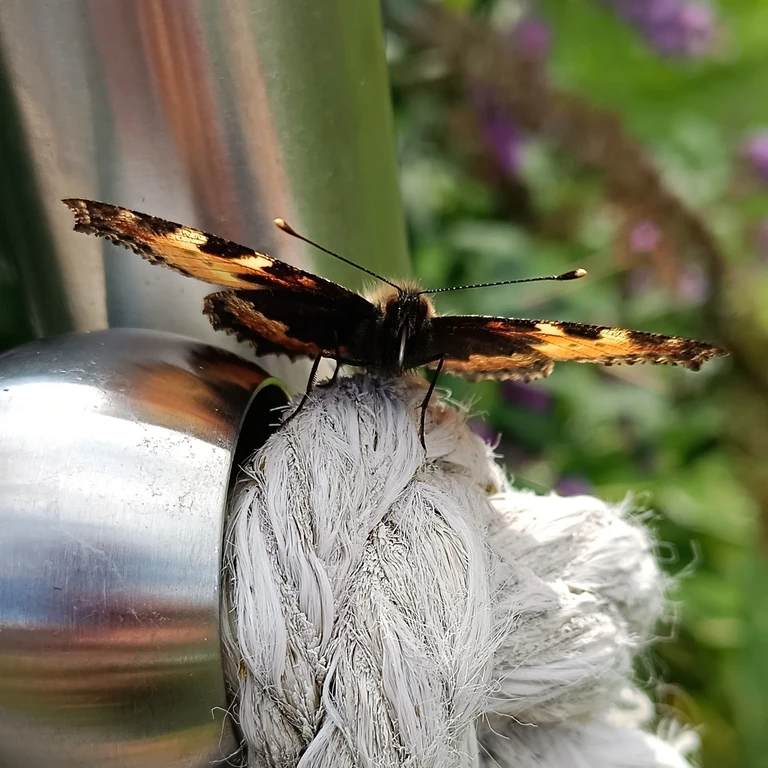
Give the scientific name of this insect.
Aglais urticae
